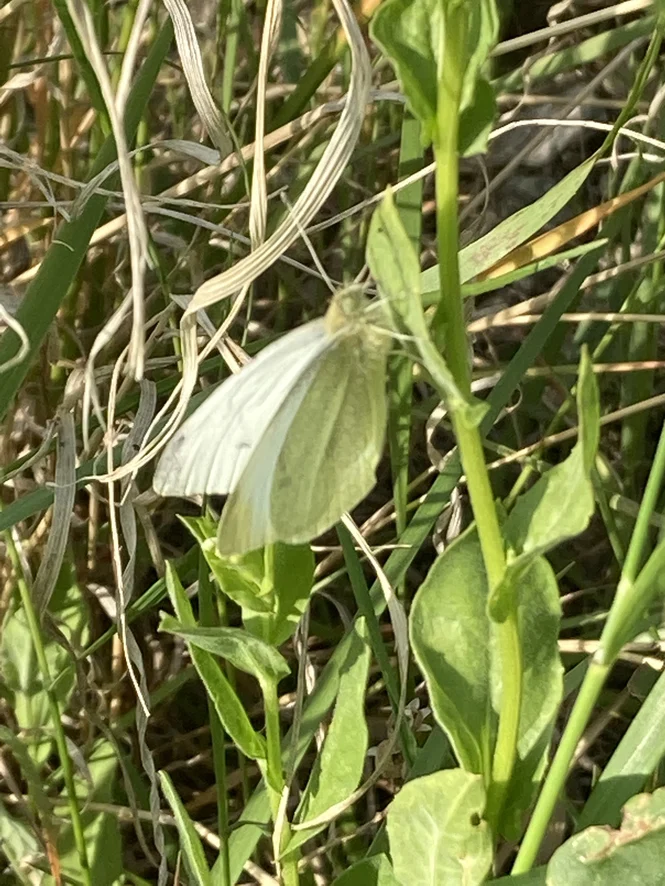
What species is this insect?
Pieris rapae
